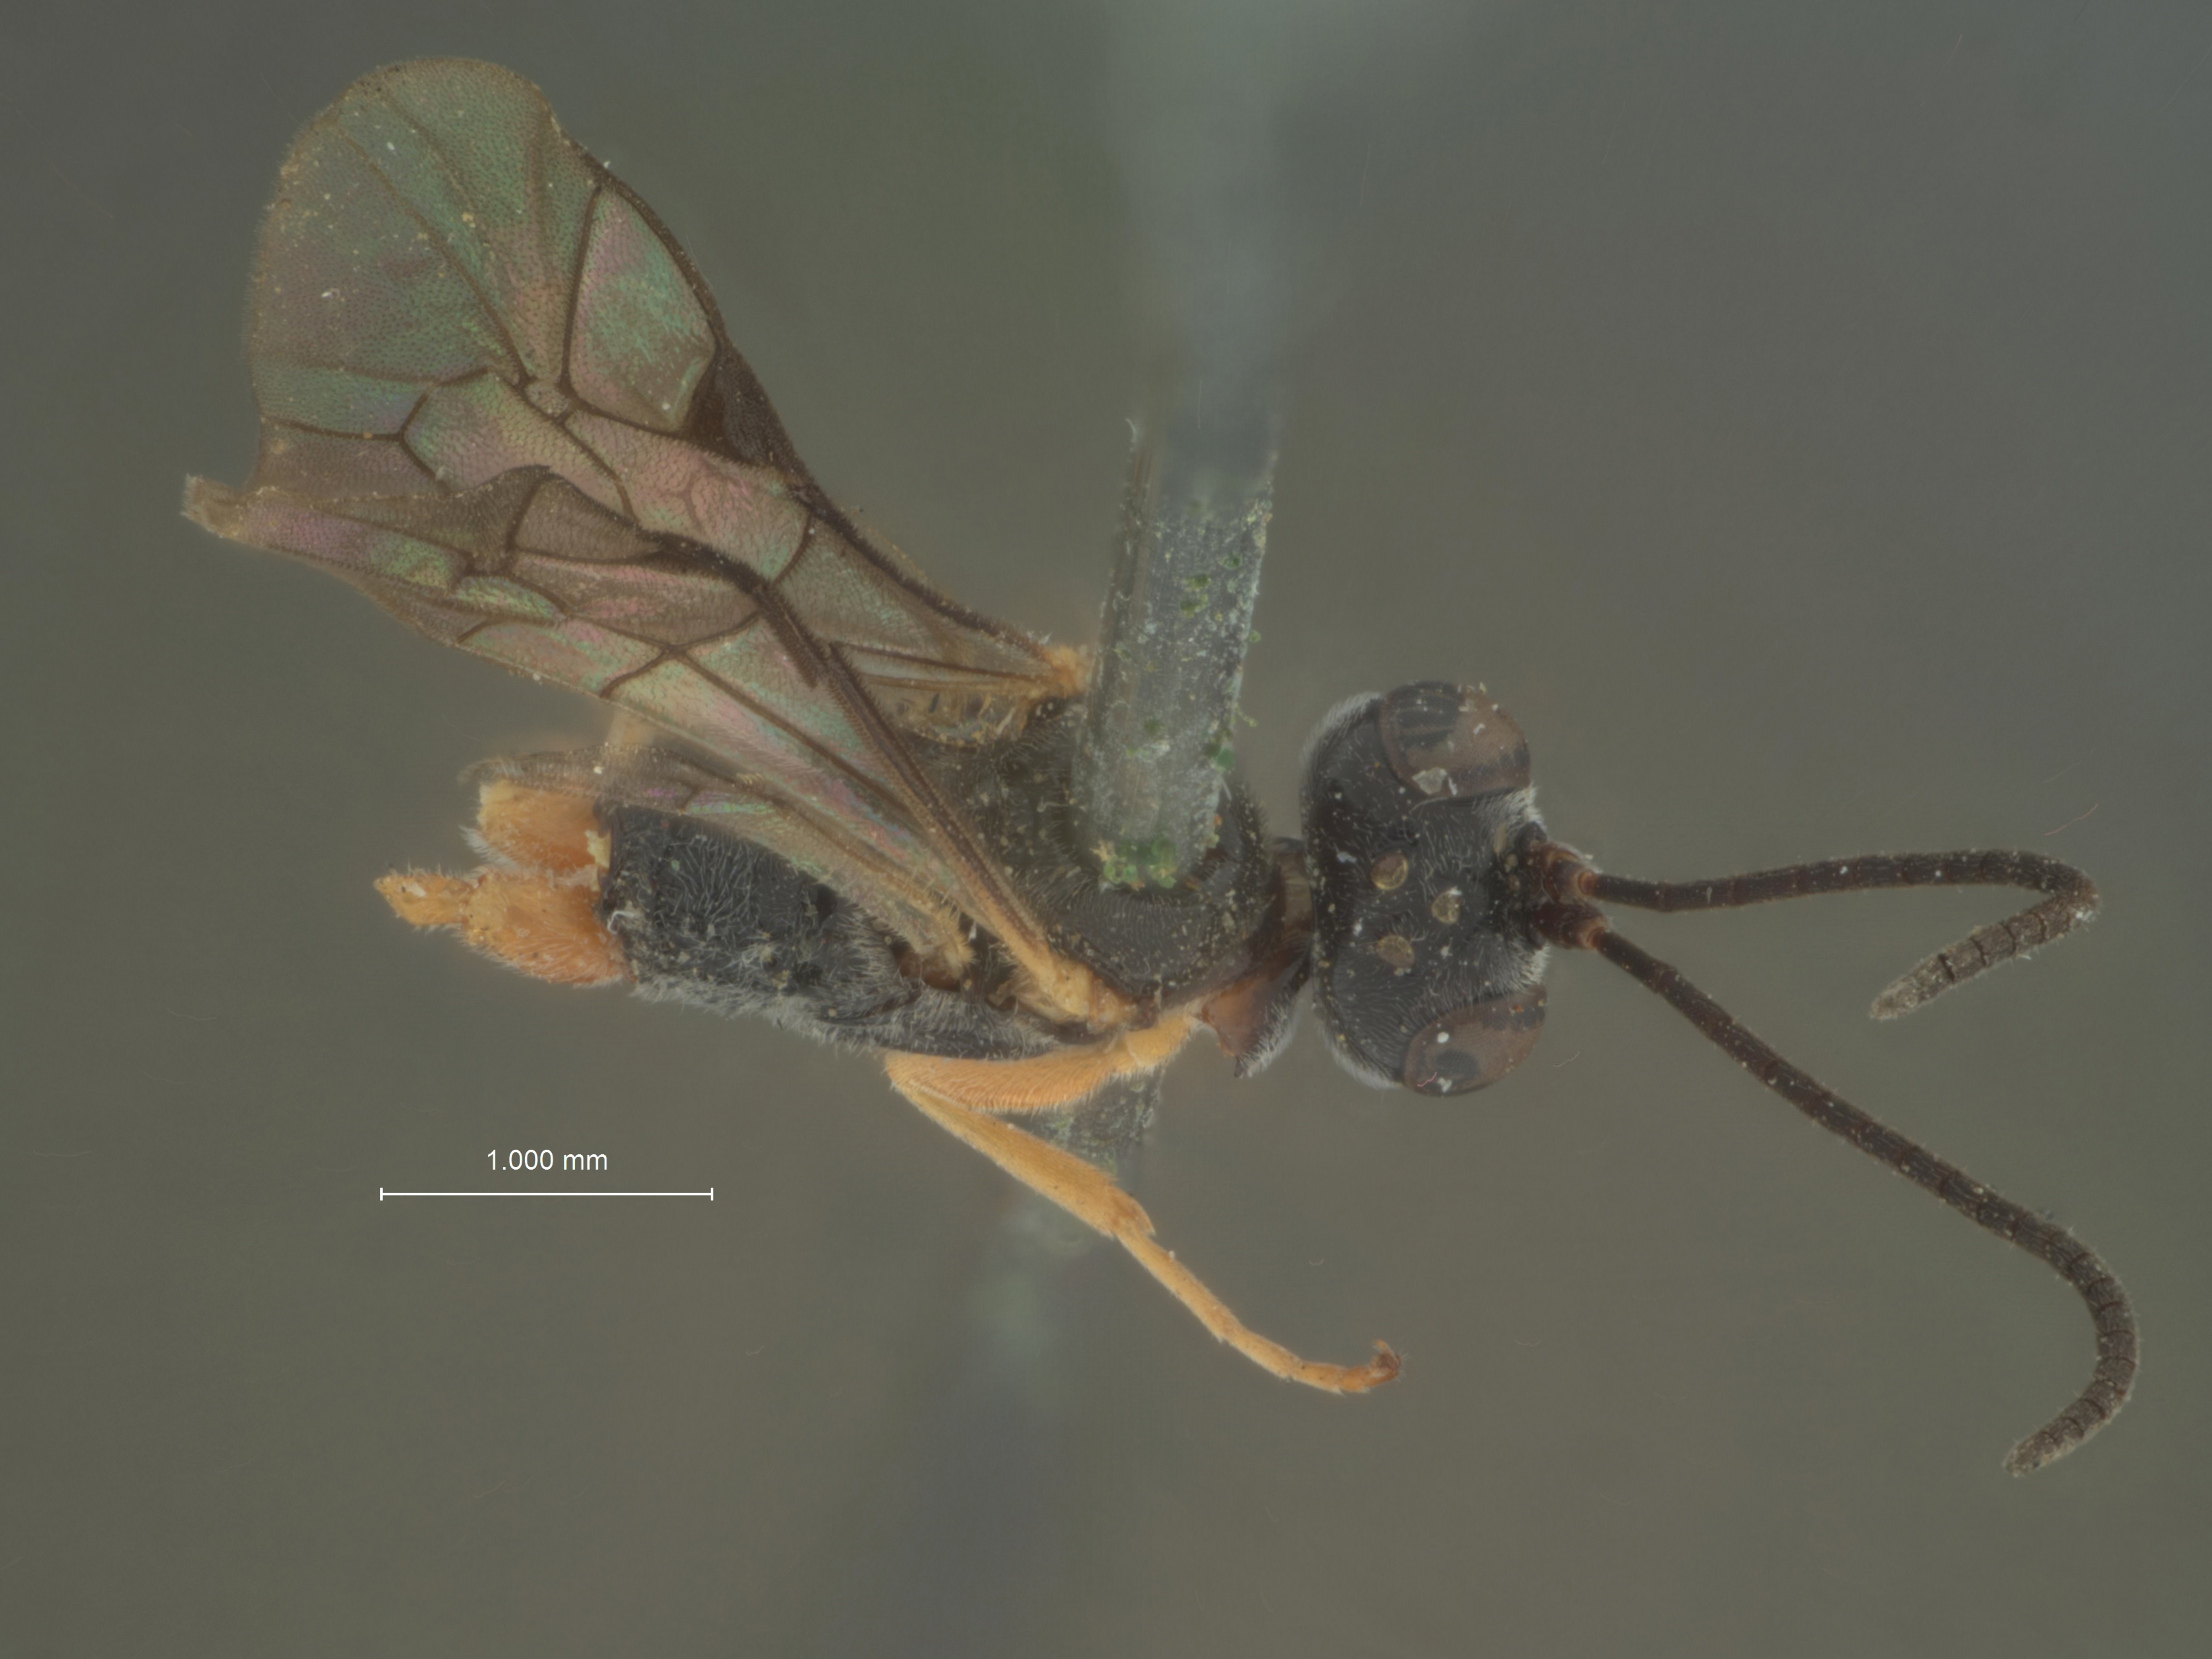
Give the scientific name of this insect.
Stilpnus texanus
